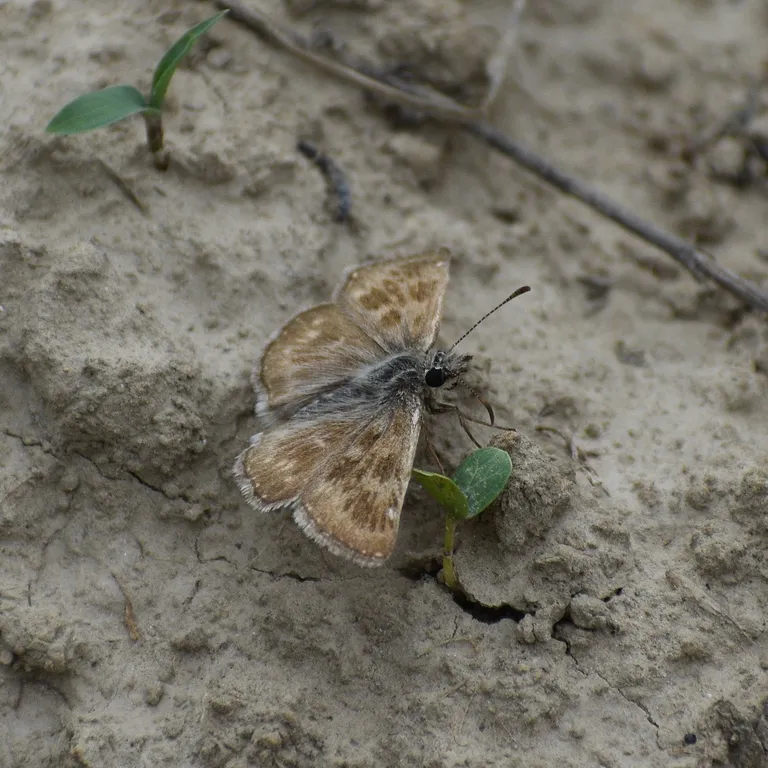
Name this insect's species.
Erynnis tages
